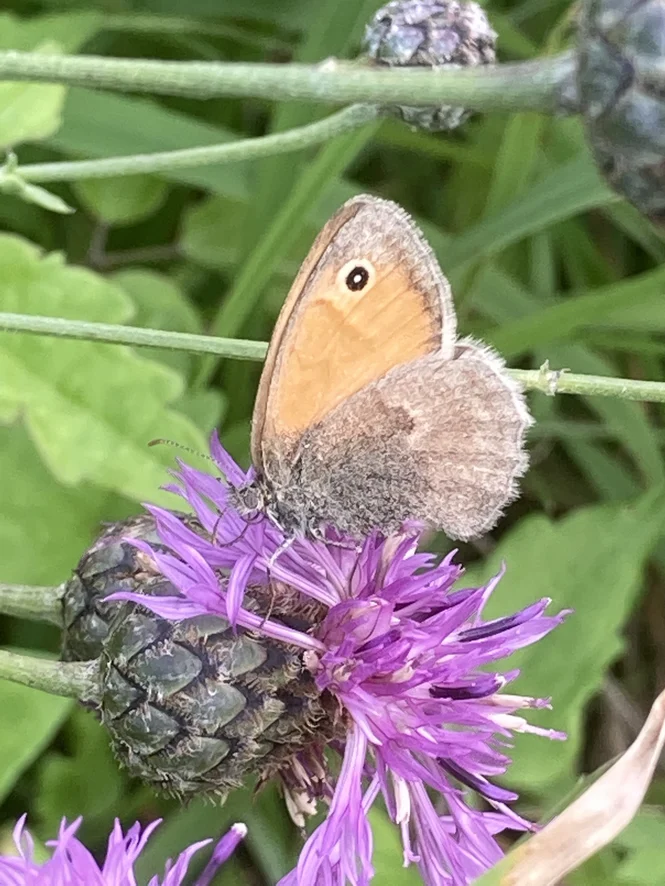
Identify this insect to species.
Coenonympha pamphilus
